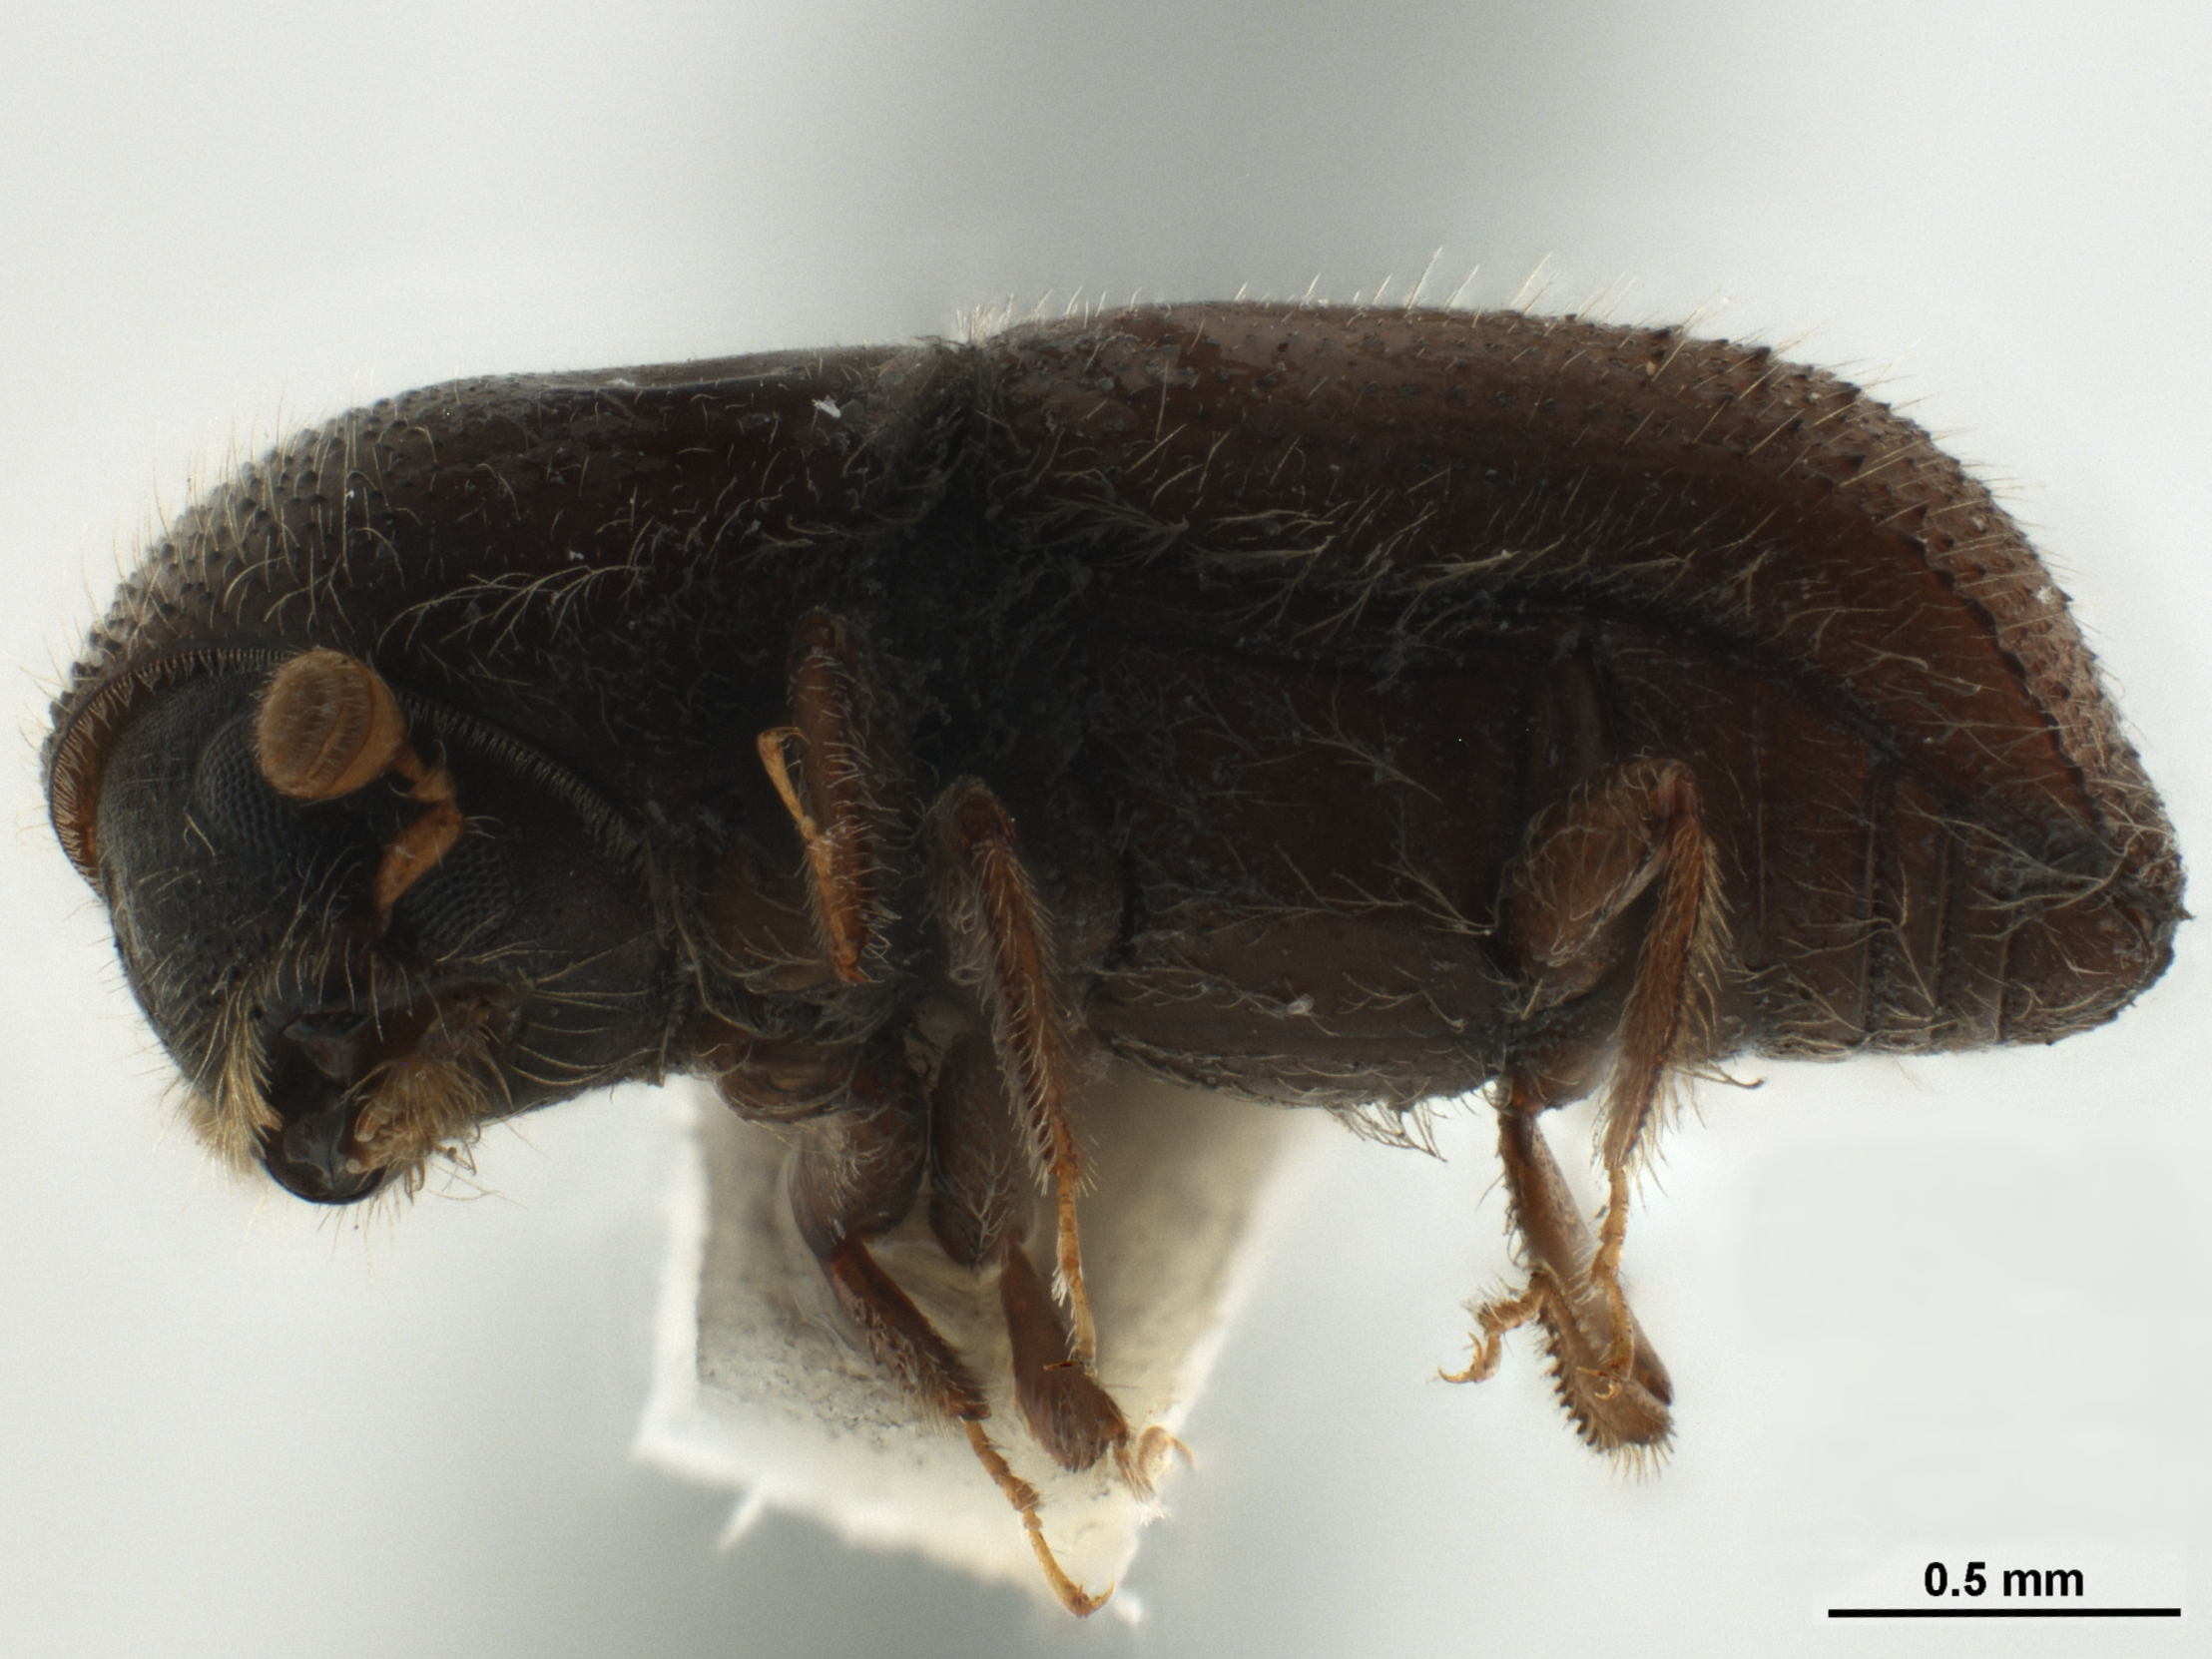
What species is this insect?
Arixyleborus seminitens
